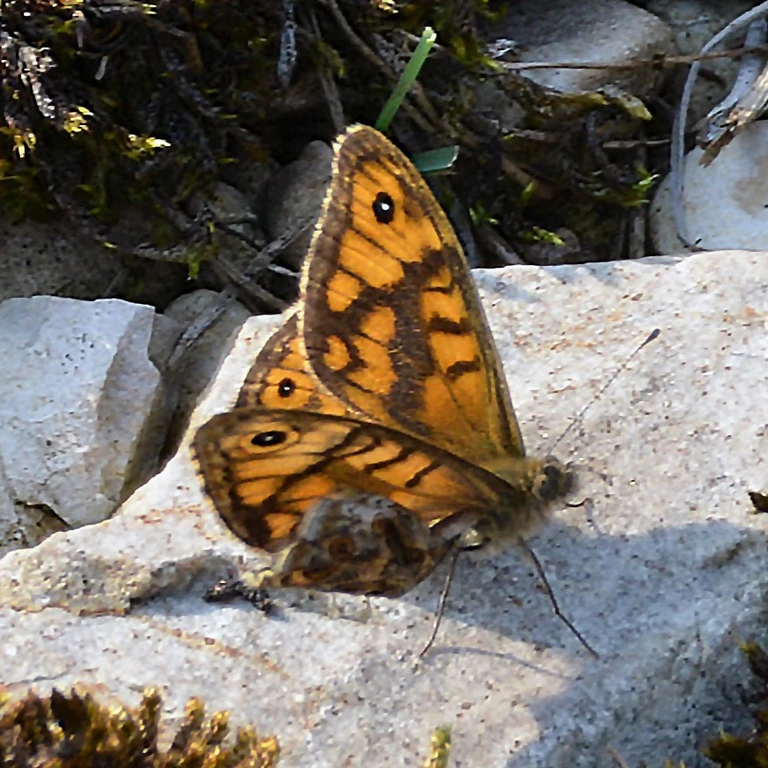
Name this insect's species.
Lasiommata megera (also Pararge megera)
